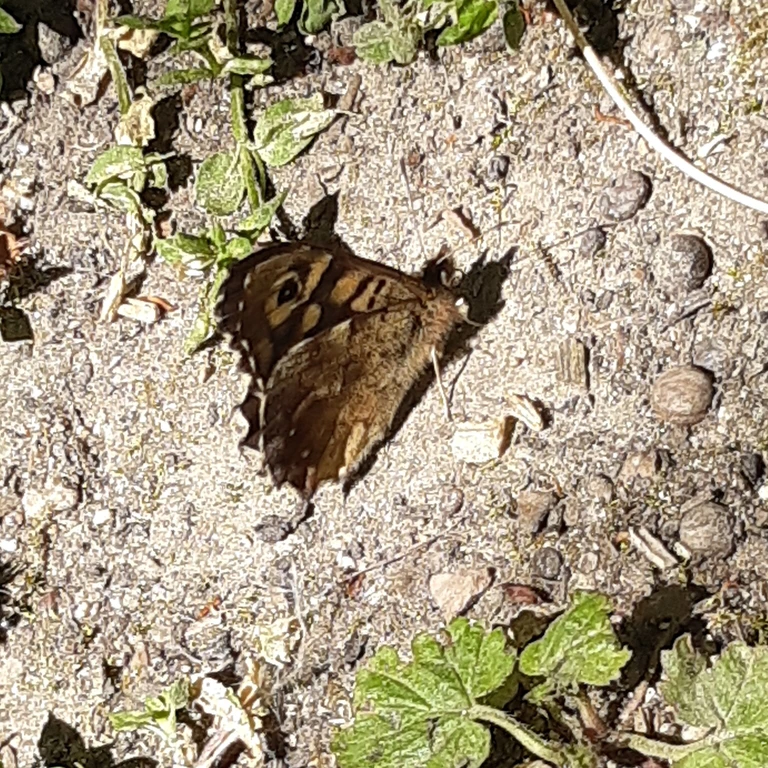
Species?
Pararge aegeria
